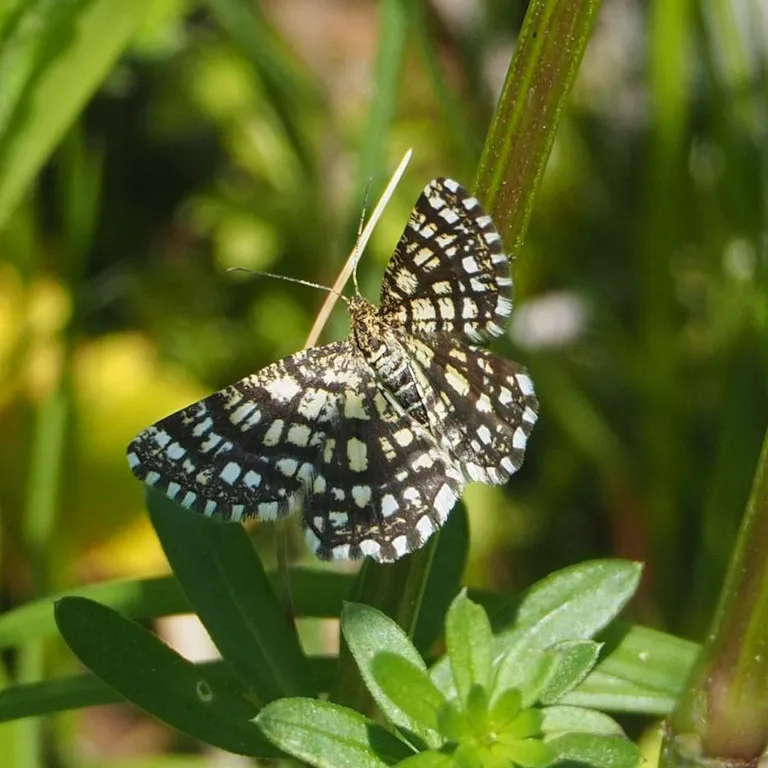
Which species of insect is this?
Chiasmia clathrata
